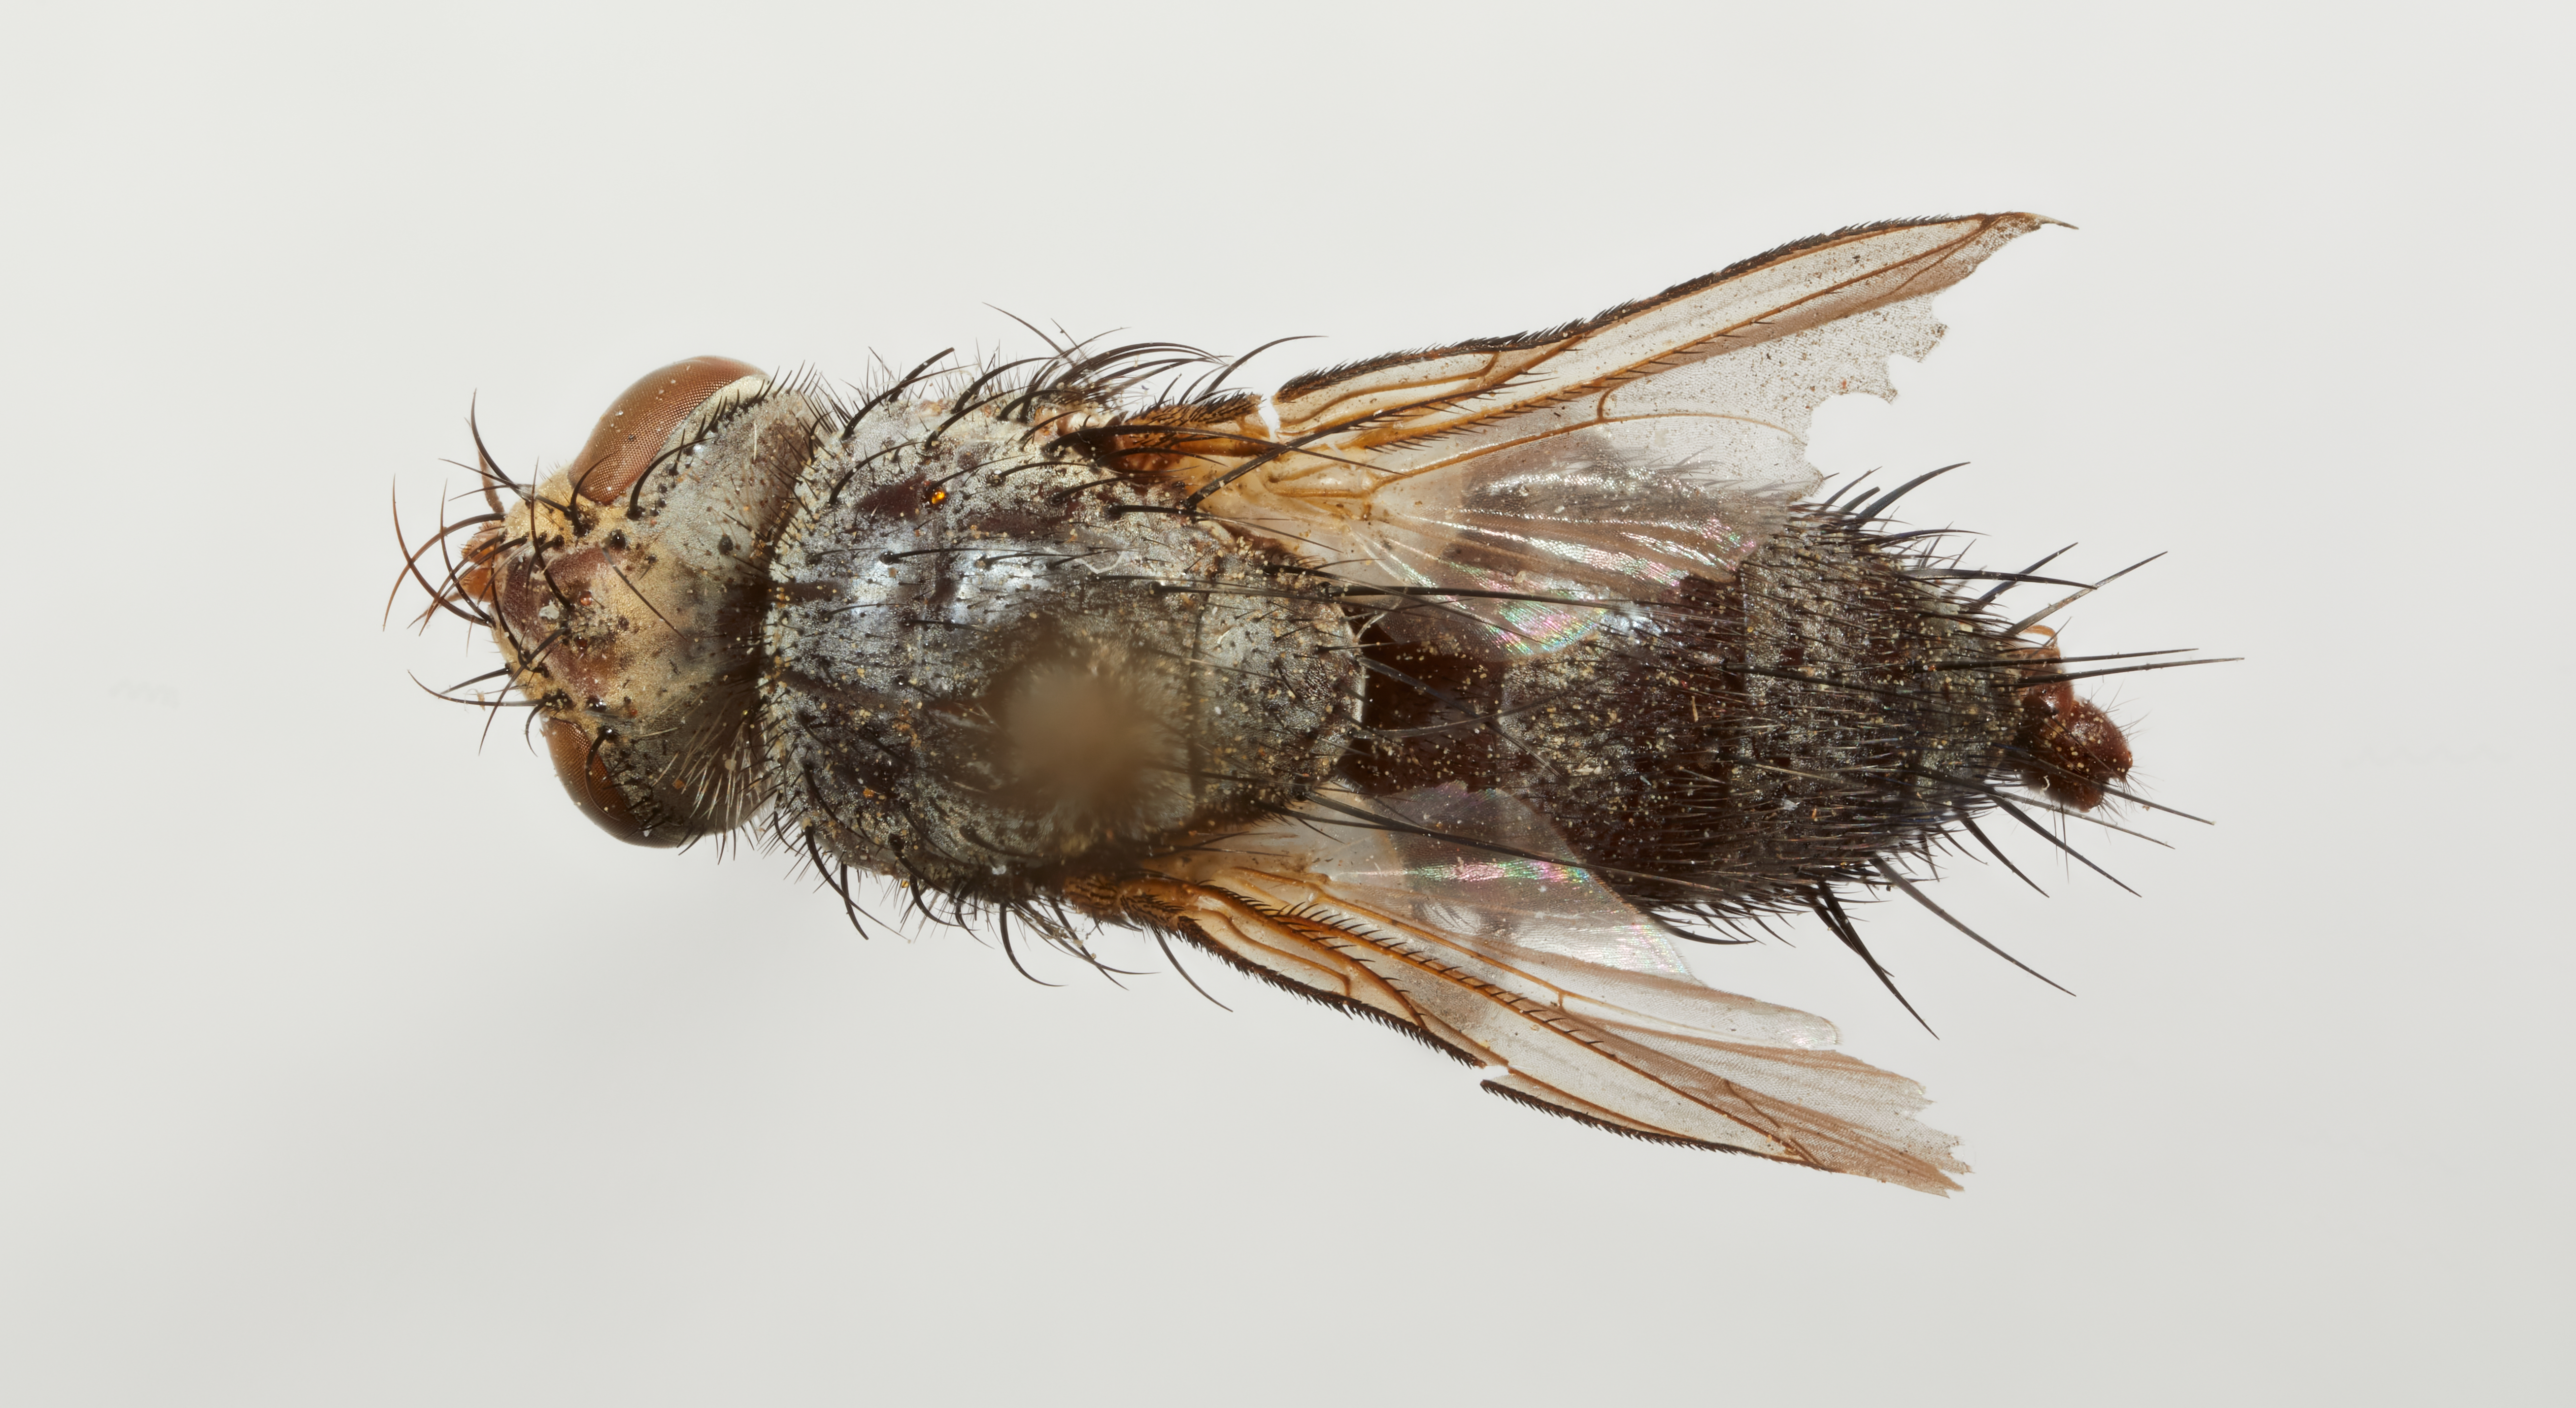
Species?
Plagiomima alternata
